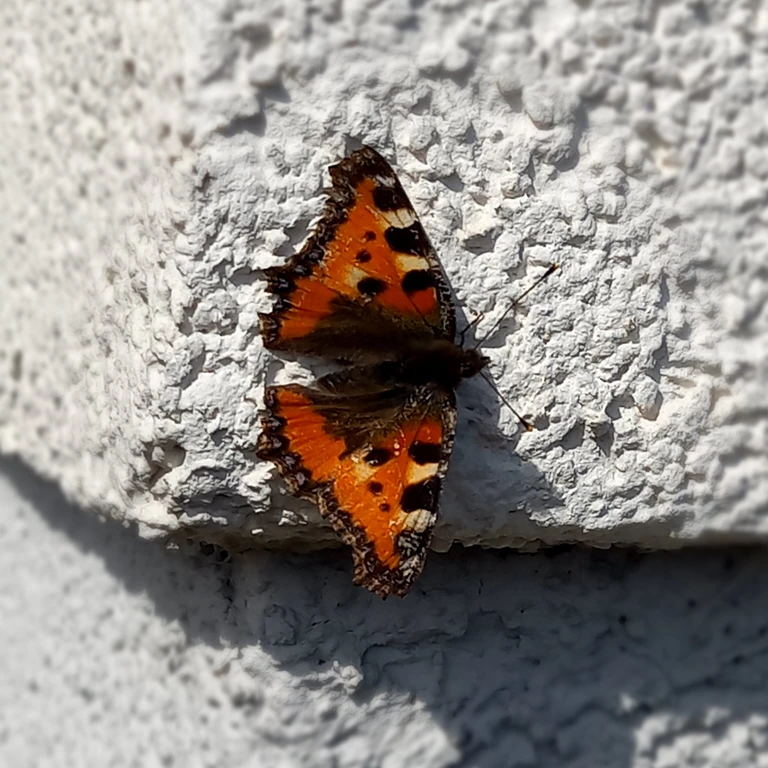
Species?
Aglais urticae
